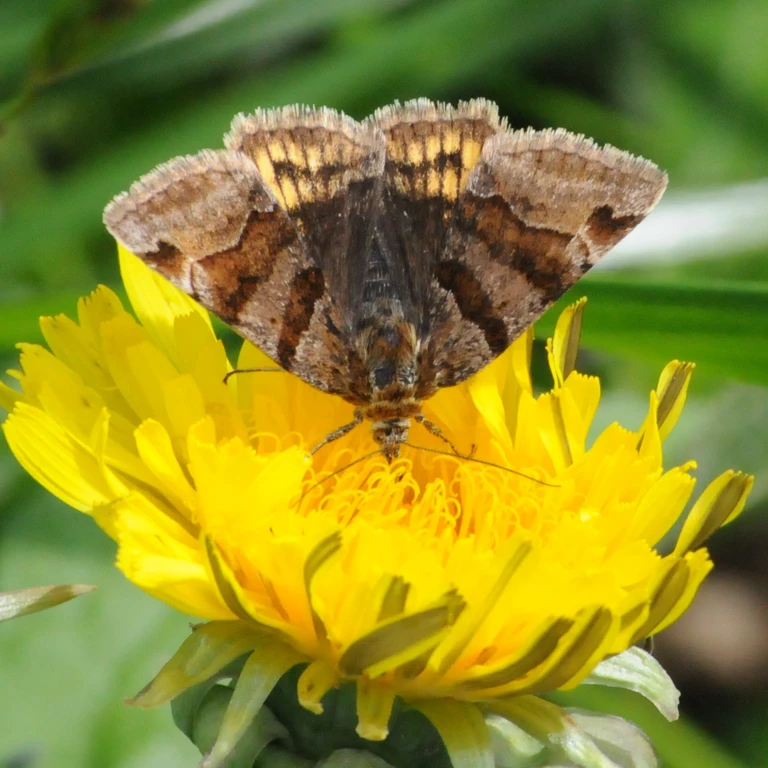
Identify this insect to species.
Euclidia glyphica
